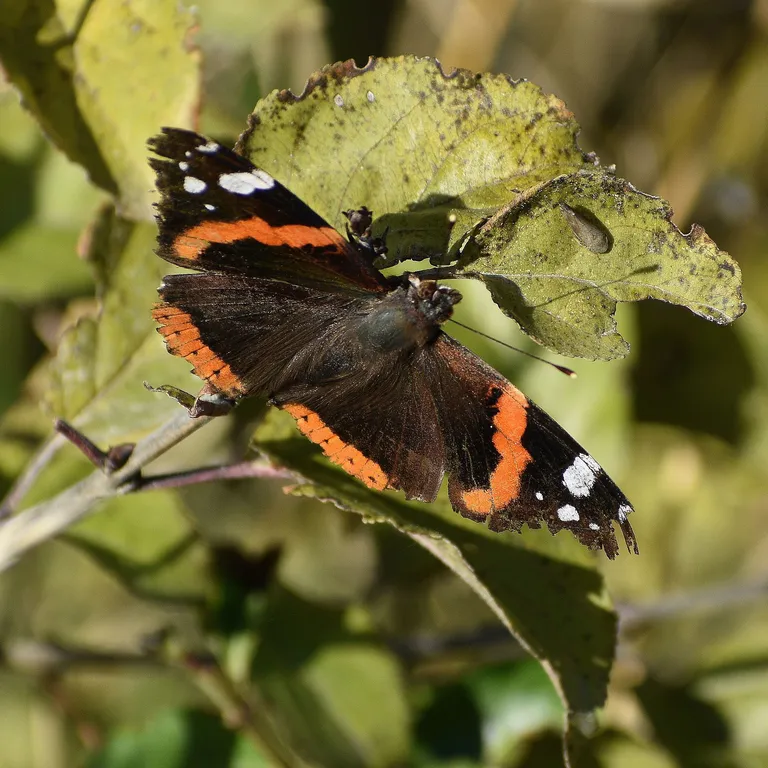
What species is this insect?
Vanessa atalanta
